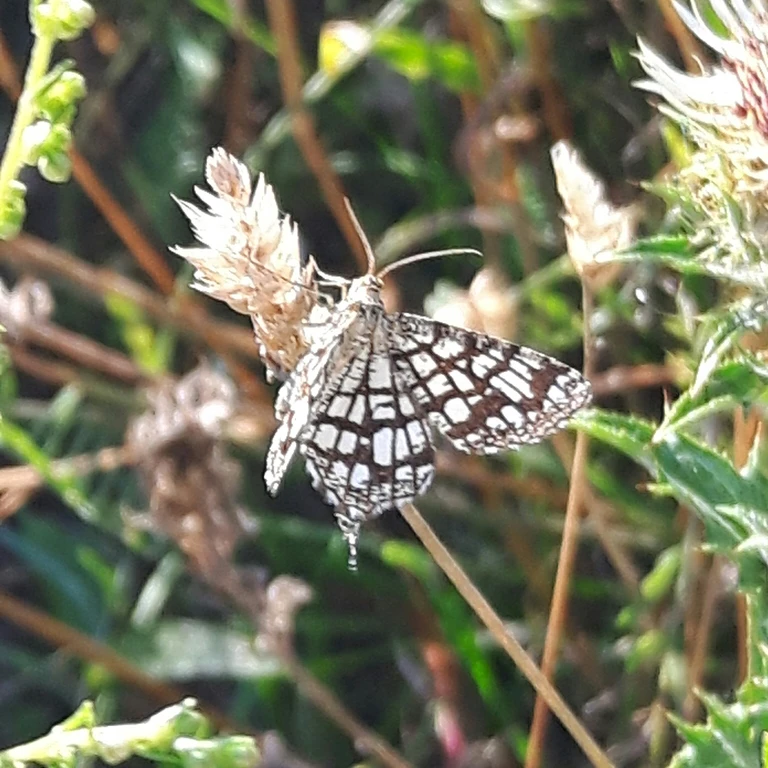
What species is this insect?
Chiasmia clathrata
